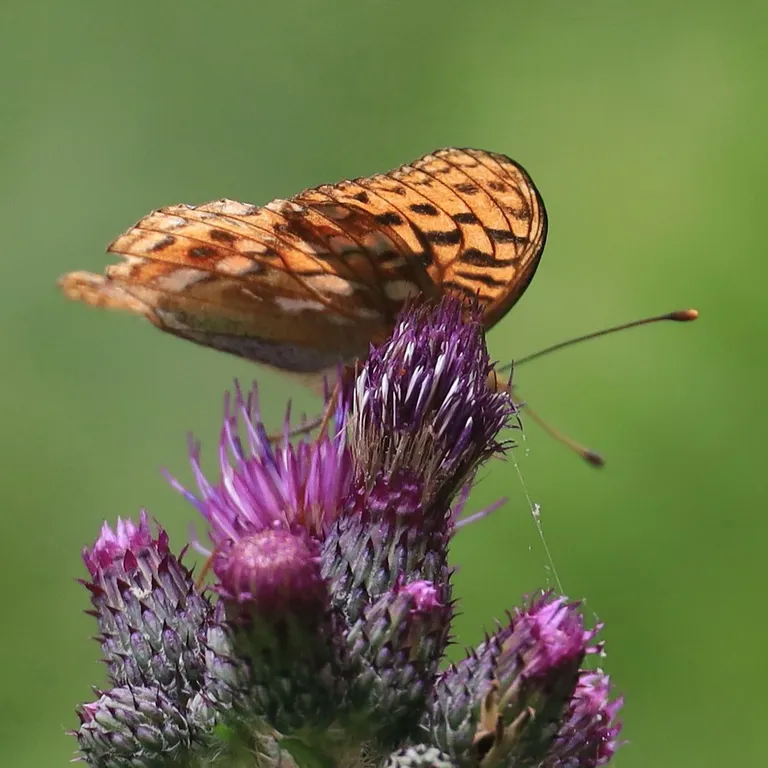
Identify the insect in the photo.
Fabriciana adippe
